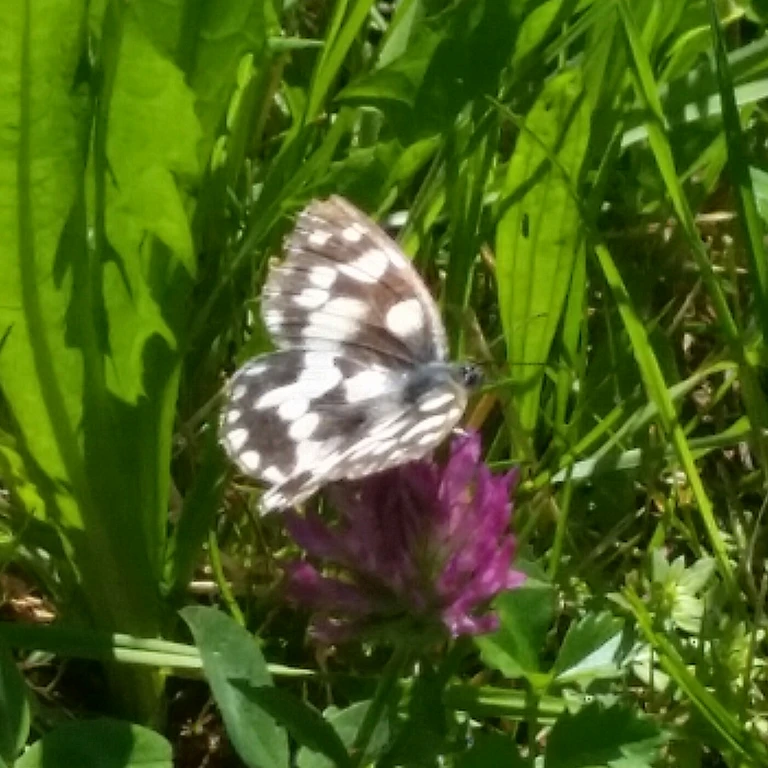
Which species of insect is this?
Melanargia galathea
